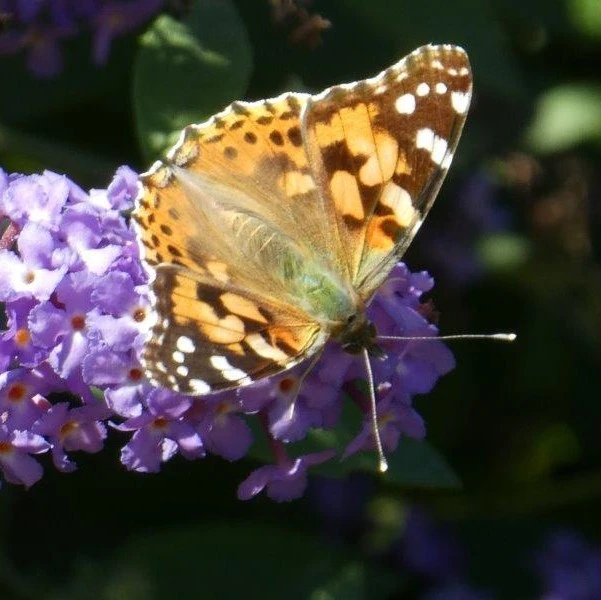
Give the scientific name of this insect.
Vanessa cardui
